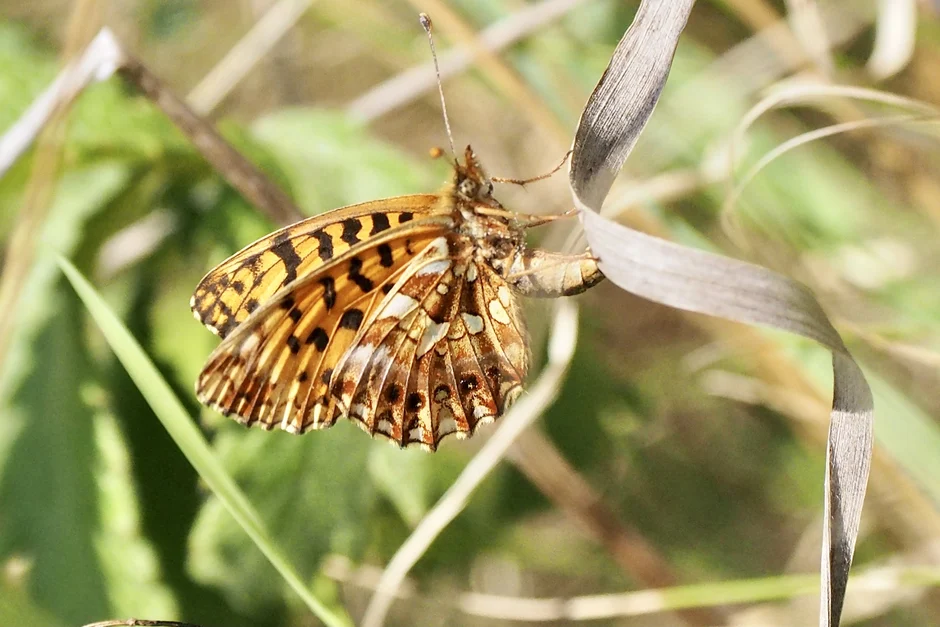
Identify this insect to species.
Boloria dia
